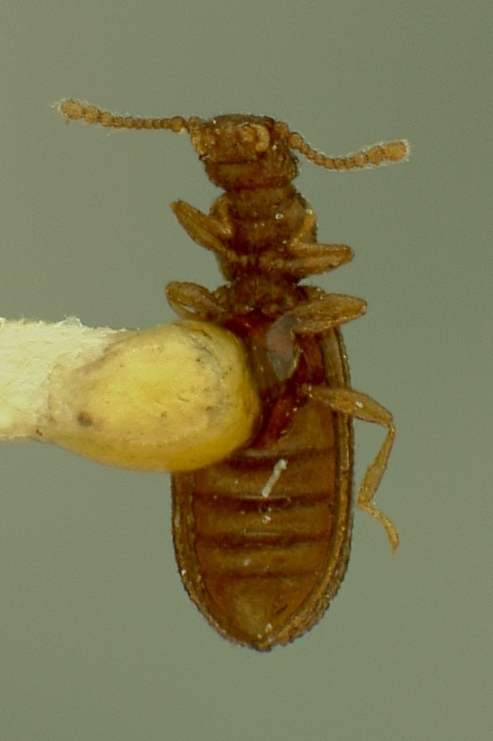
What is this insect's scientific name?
Cartodere quadrifoveolata
